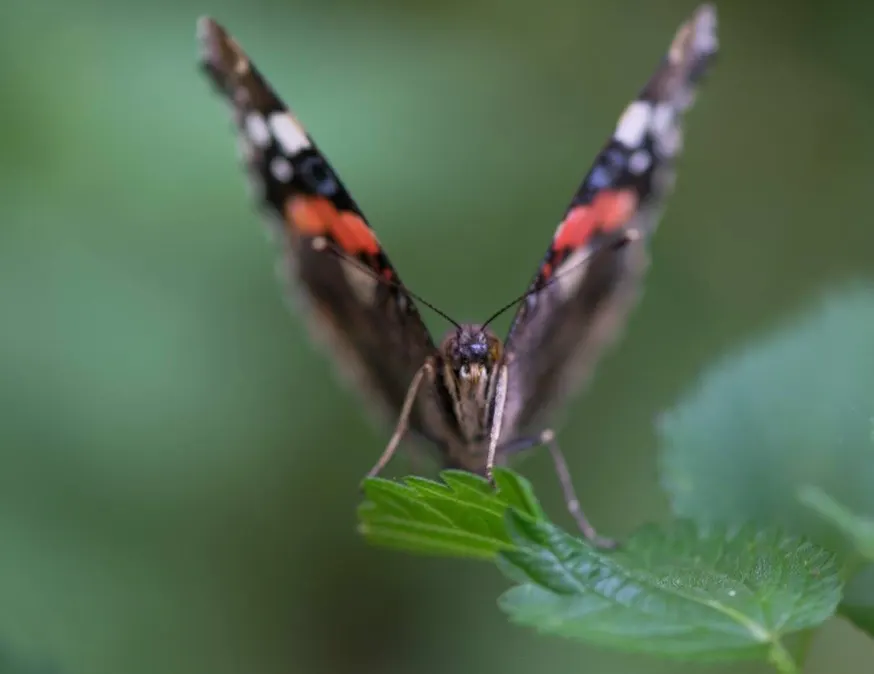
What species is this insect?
Vanessa atalanta
